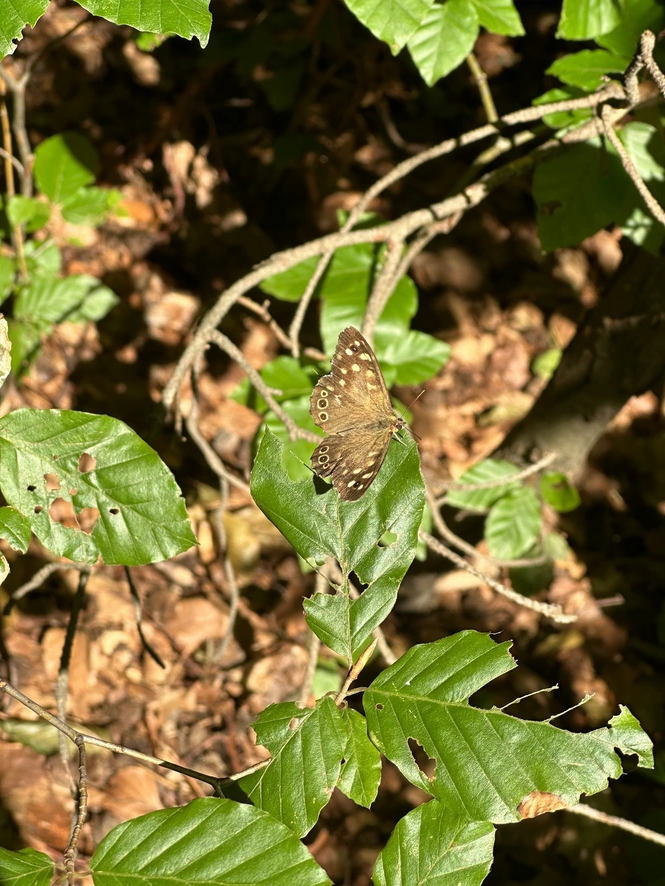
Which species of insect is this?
Pararge aegeria
